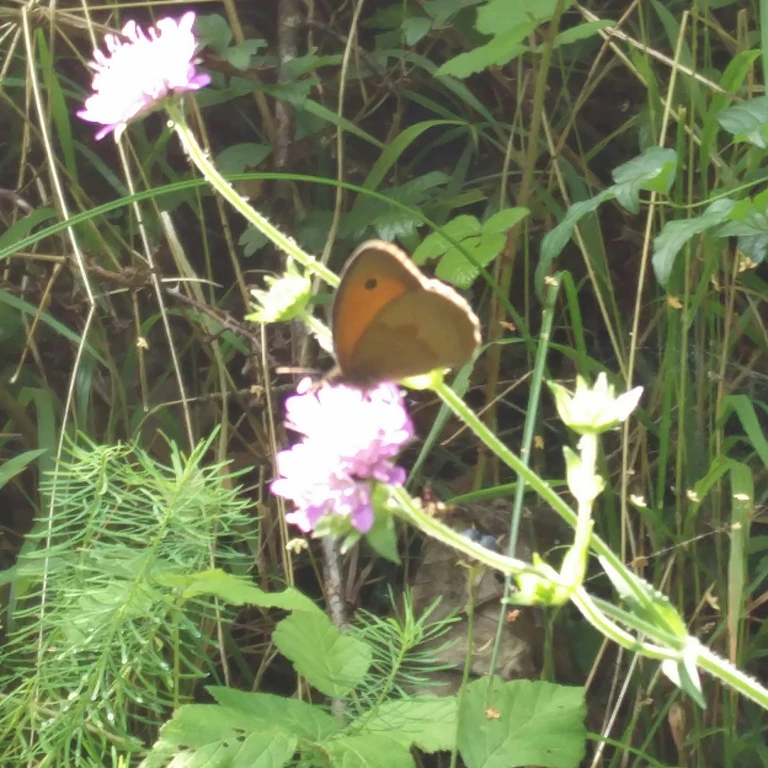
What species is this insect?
Maniola jurtina
